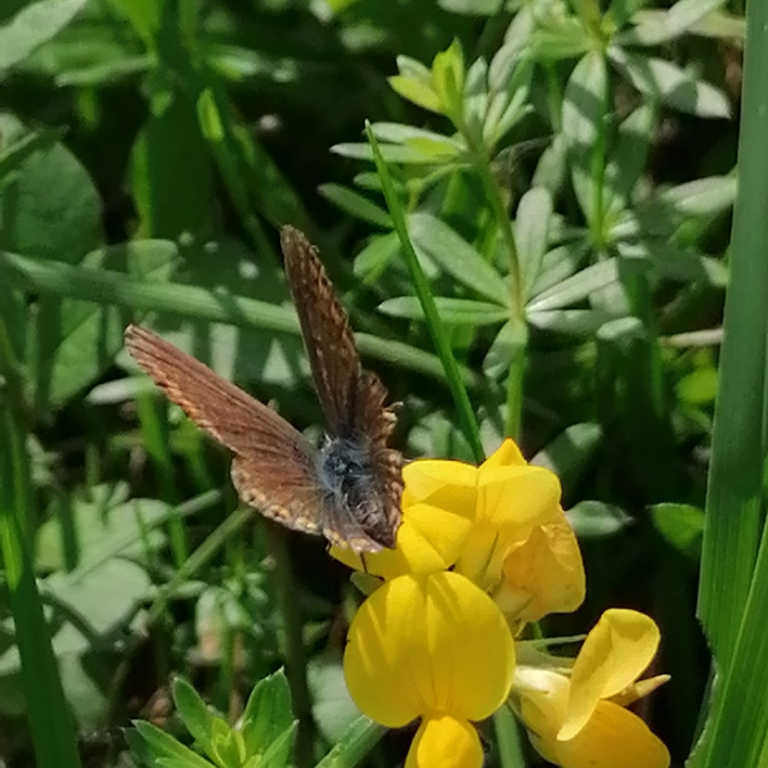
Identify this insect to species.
Polyommatus icarus
